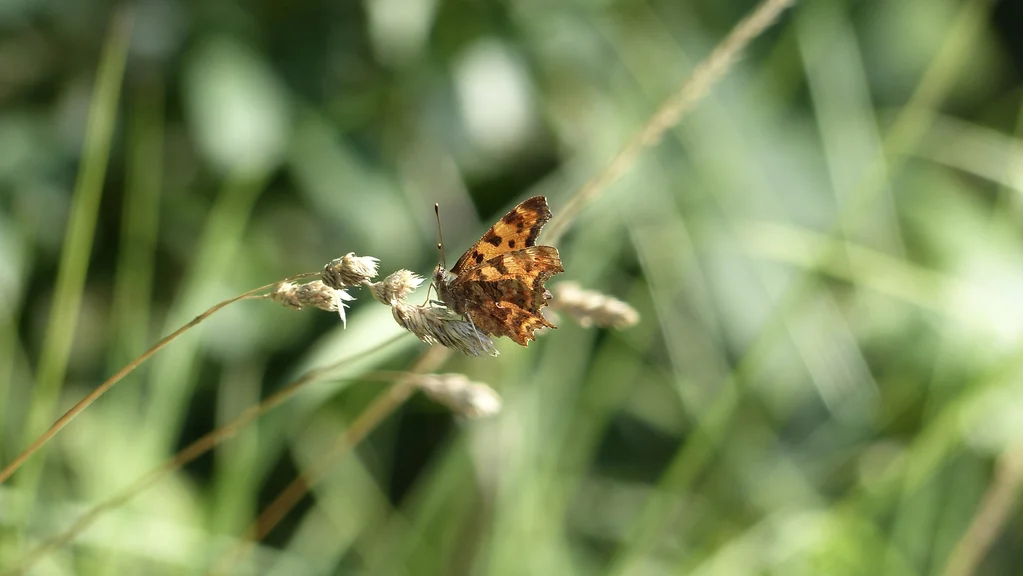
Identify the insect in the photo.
Polygonia c-album
